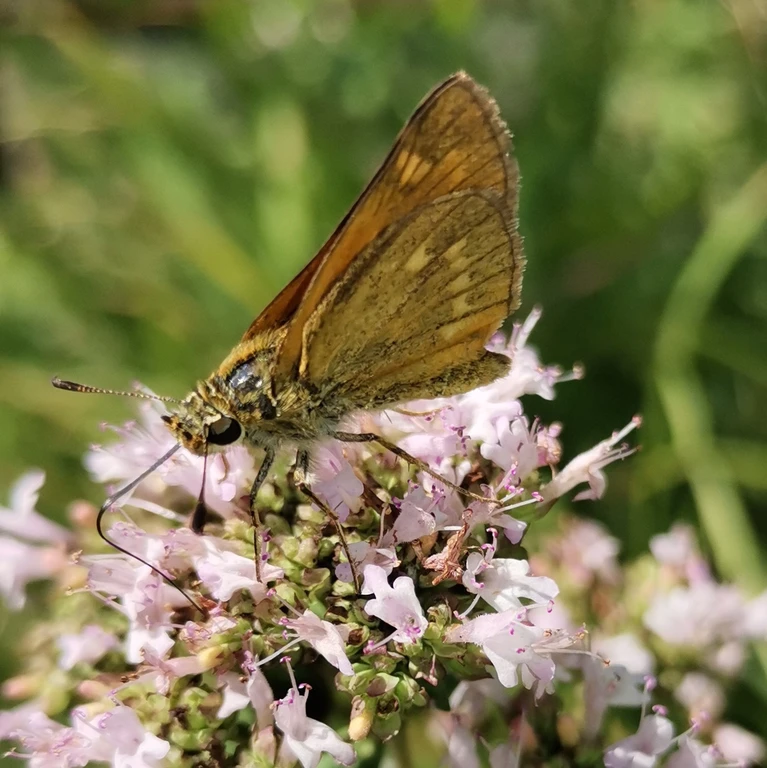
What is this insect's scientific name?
Ochlodes sylvanus (also Ochlodes venata)
